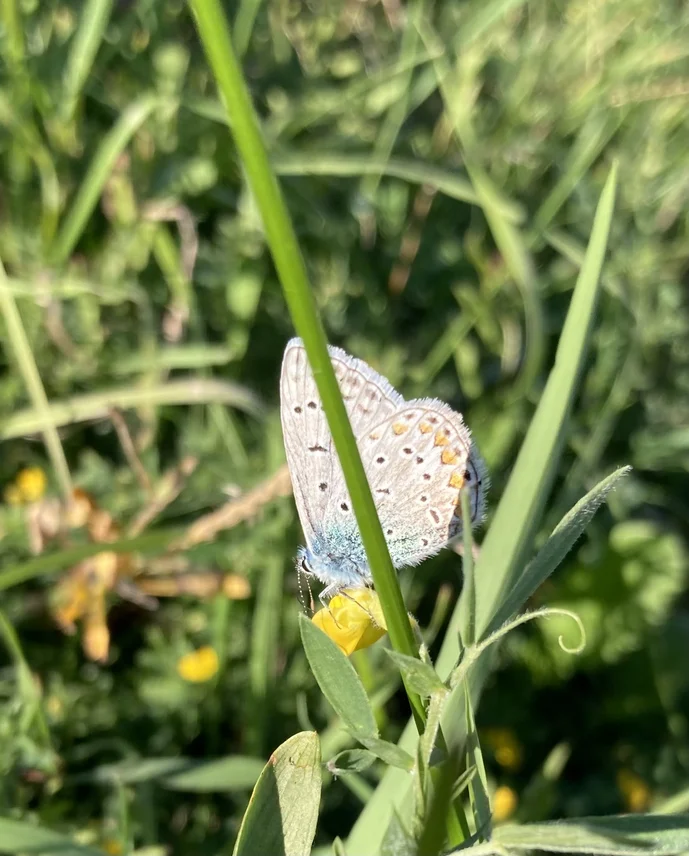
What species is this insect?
Polyommatus icarus
